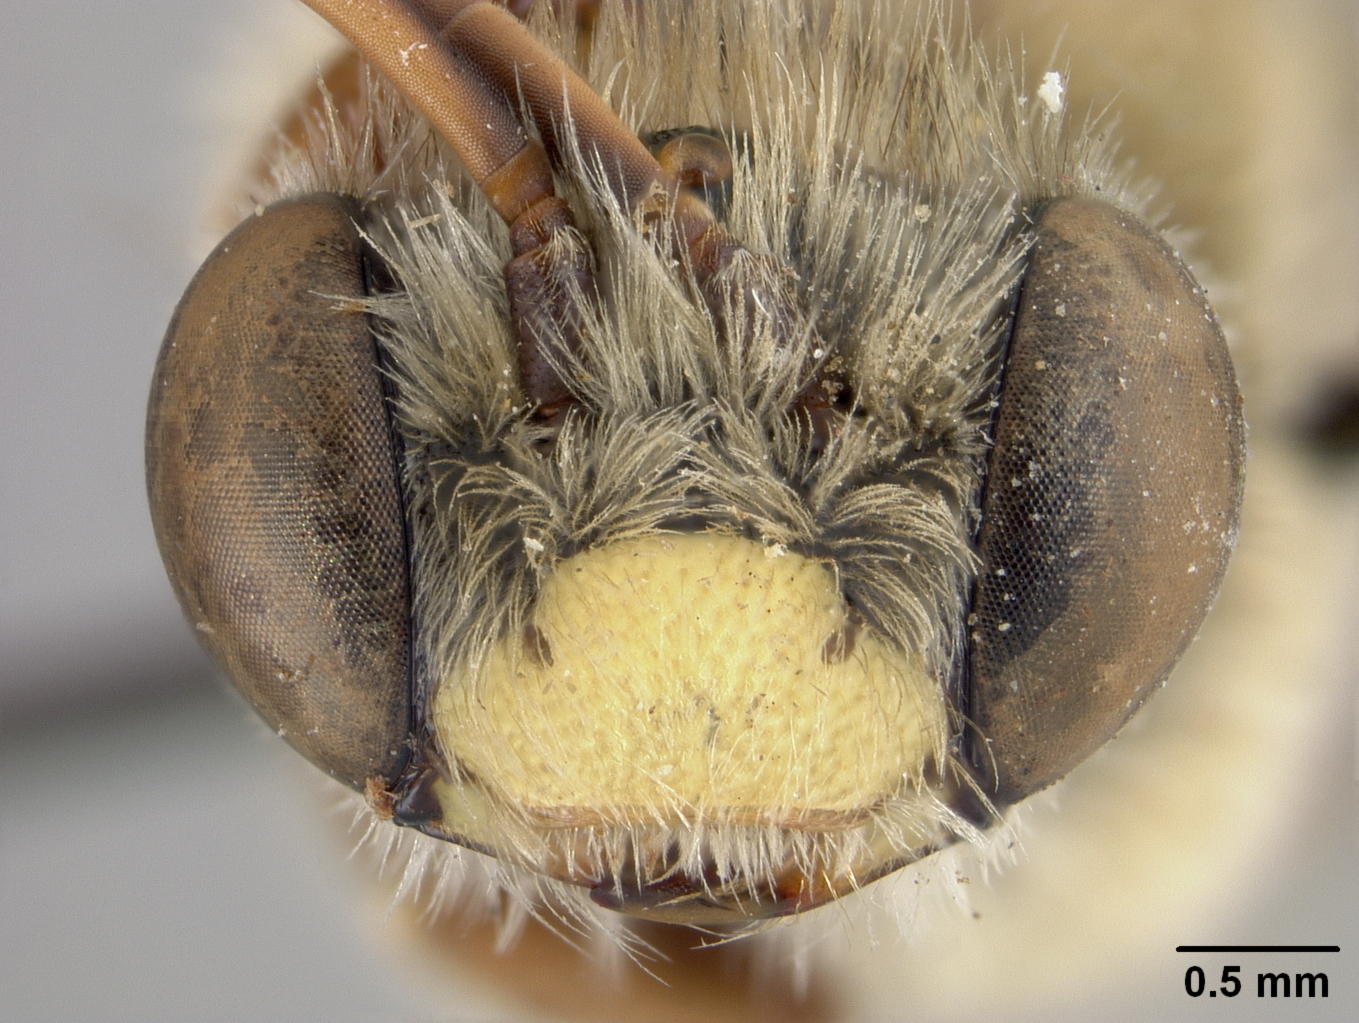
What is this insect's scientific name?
Melissodes martinicensis
